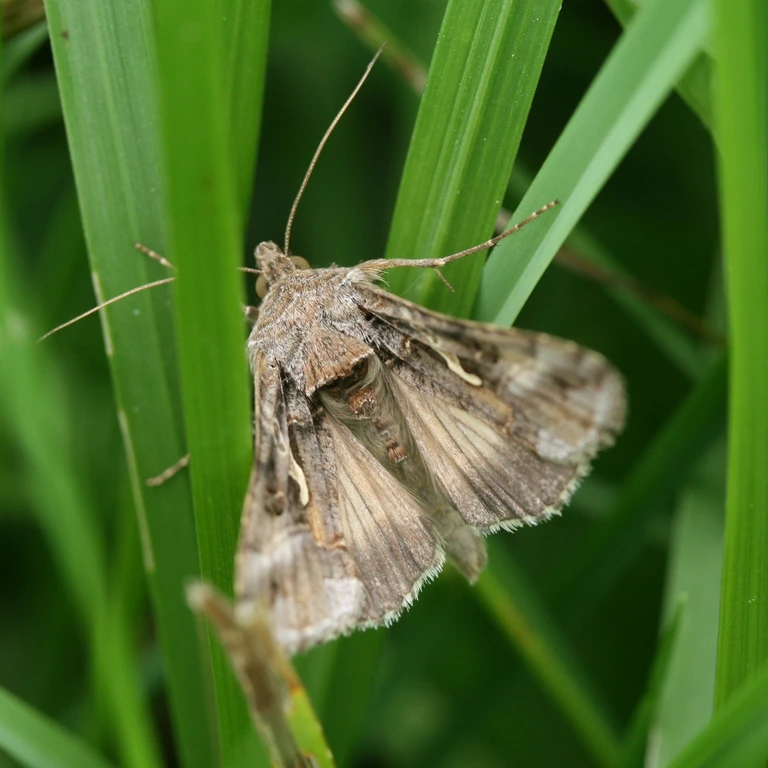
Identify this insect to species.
Autographa gamma
